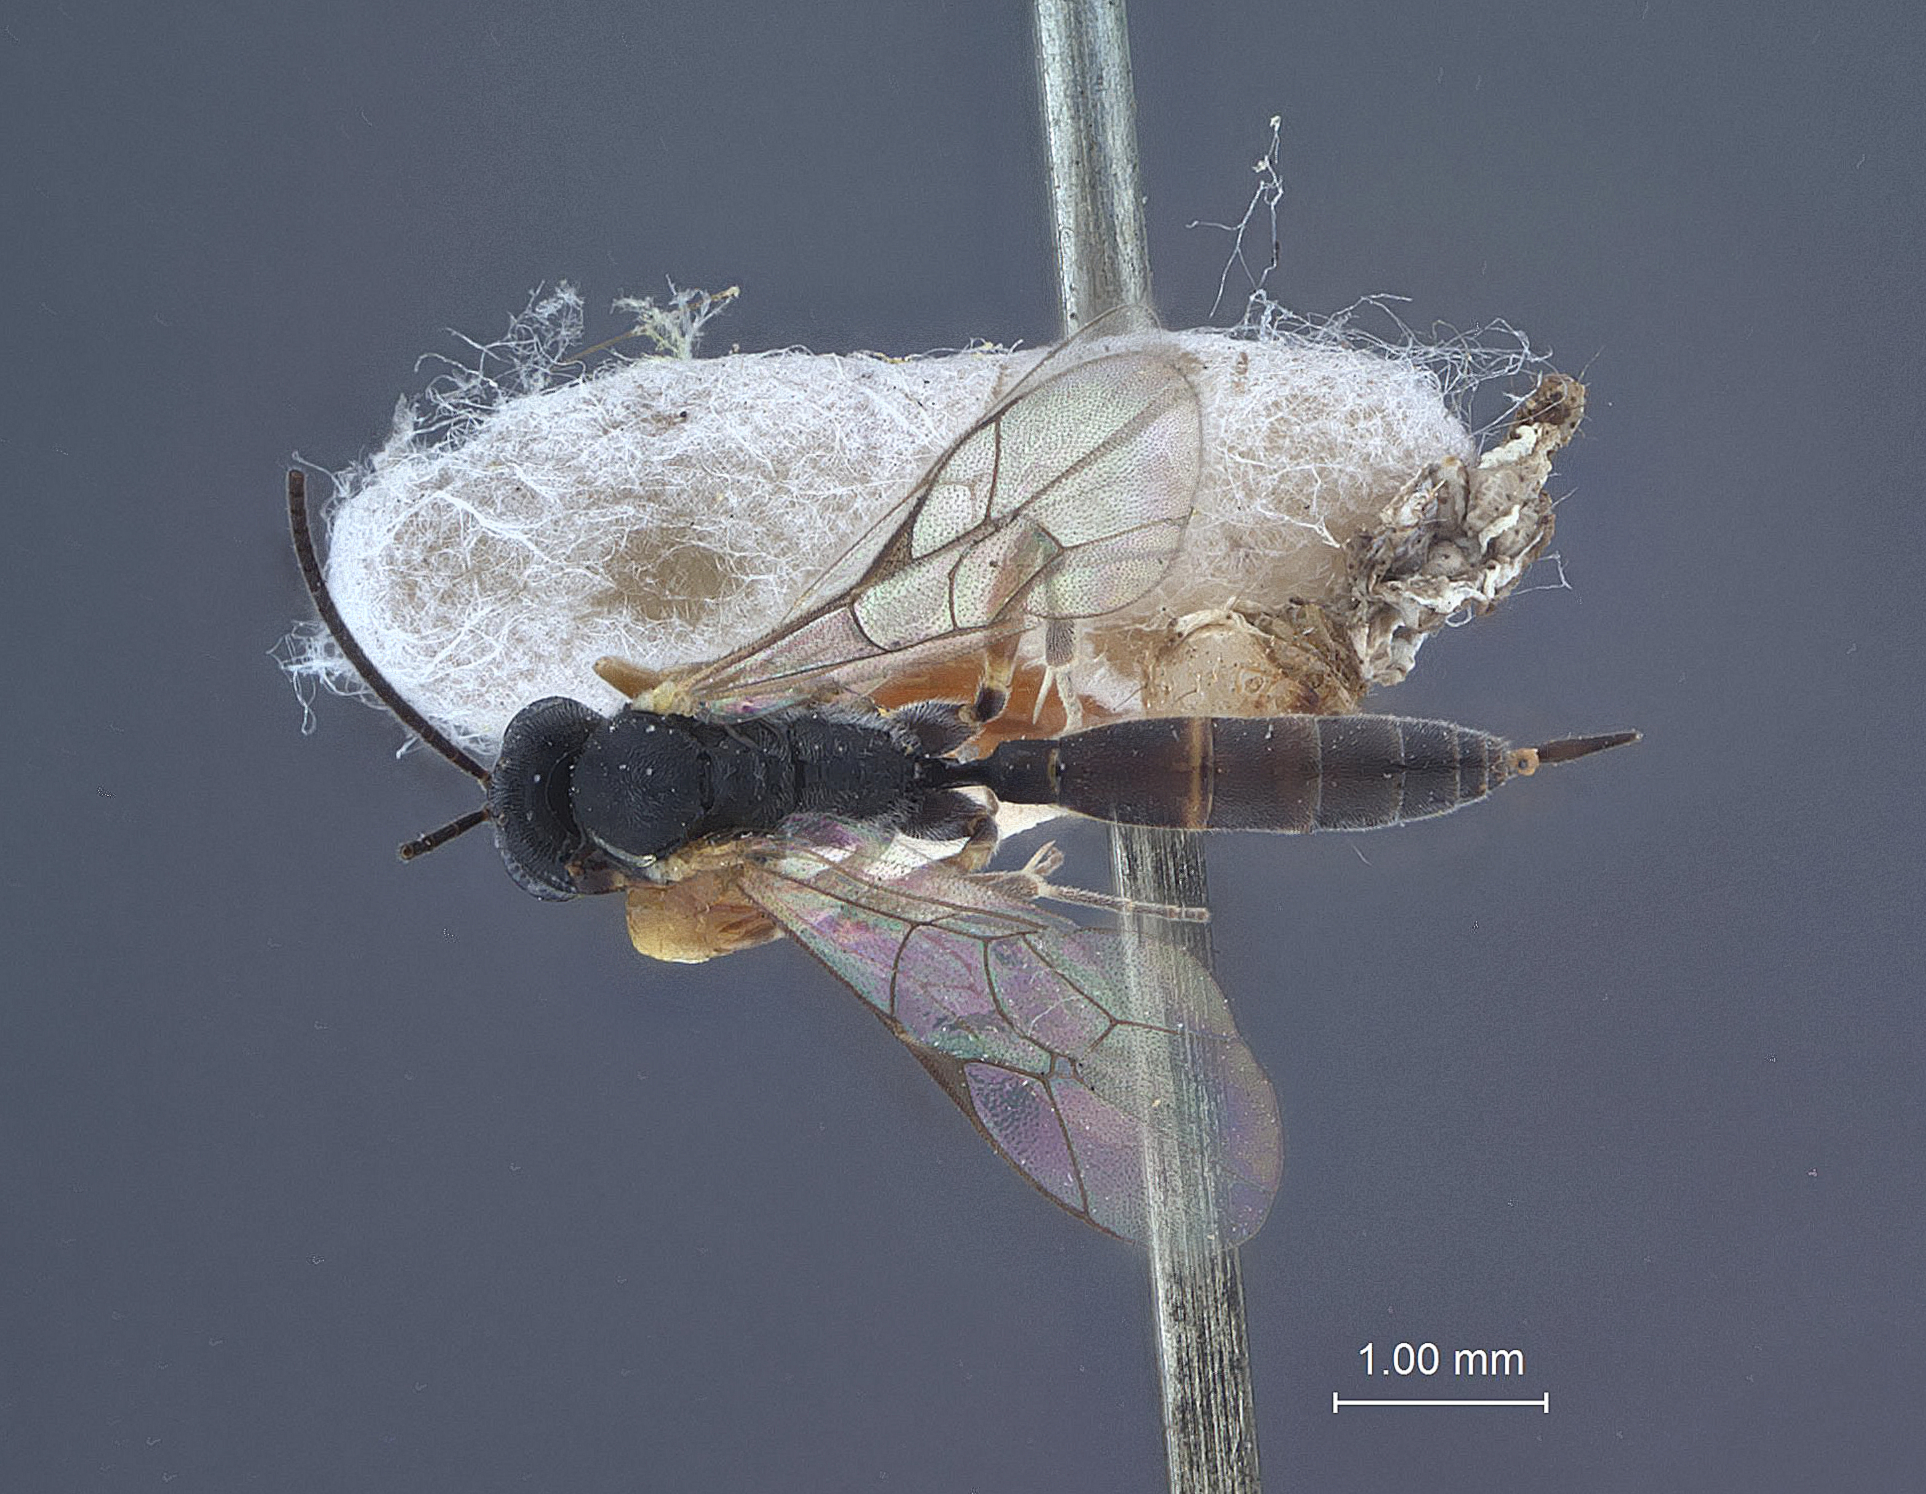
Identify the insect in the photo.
Limerium websteri
